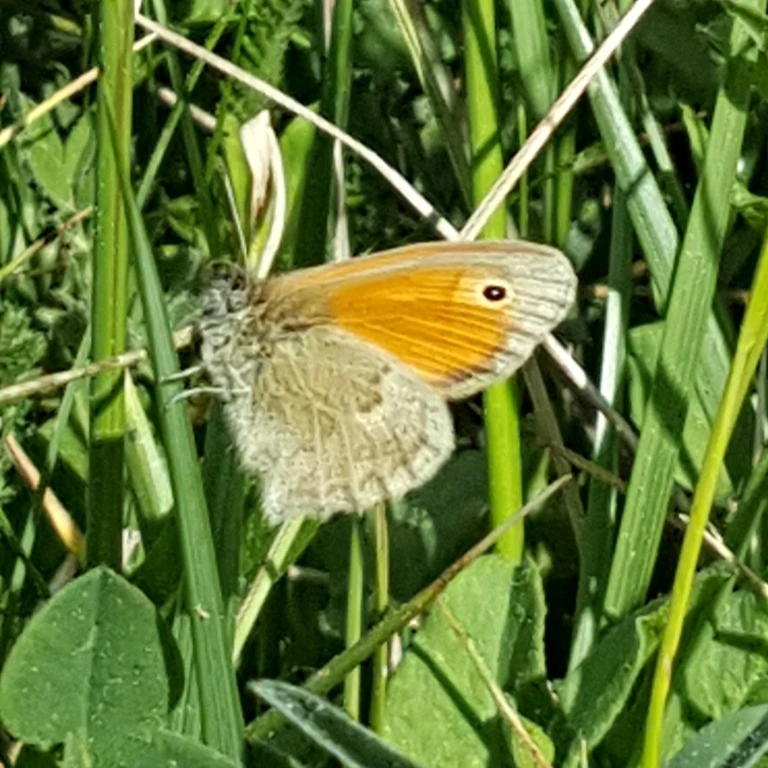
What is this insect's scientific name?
Coenonympha pamphilus
